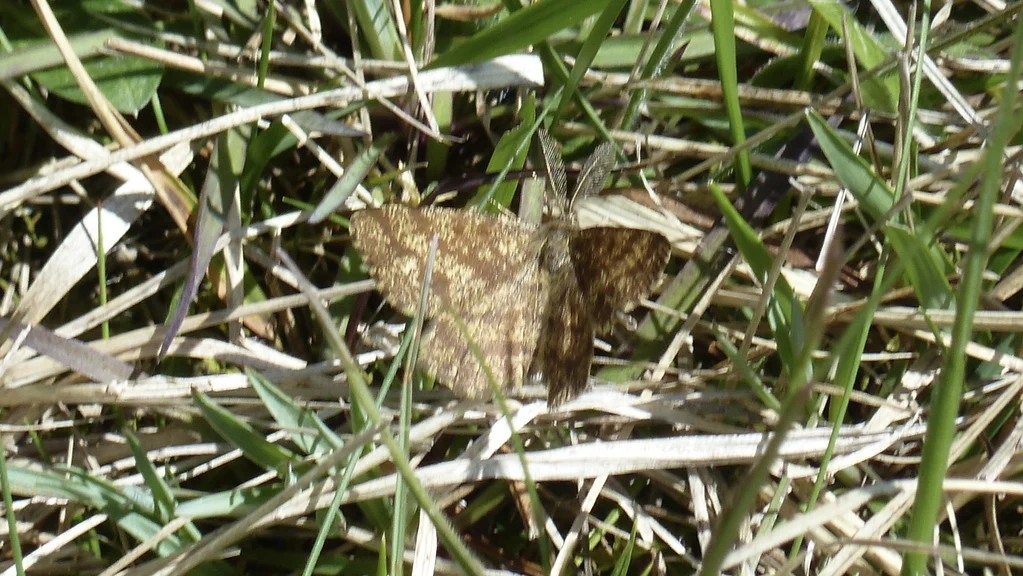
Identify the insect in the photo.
Ematurga atomaria
